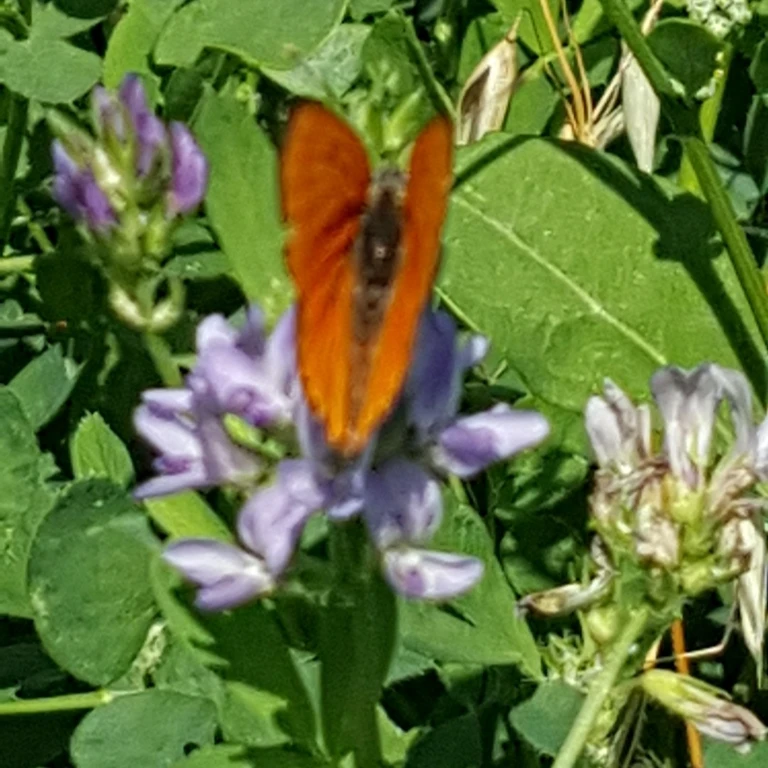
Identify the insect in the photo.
Lycaena dispar
